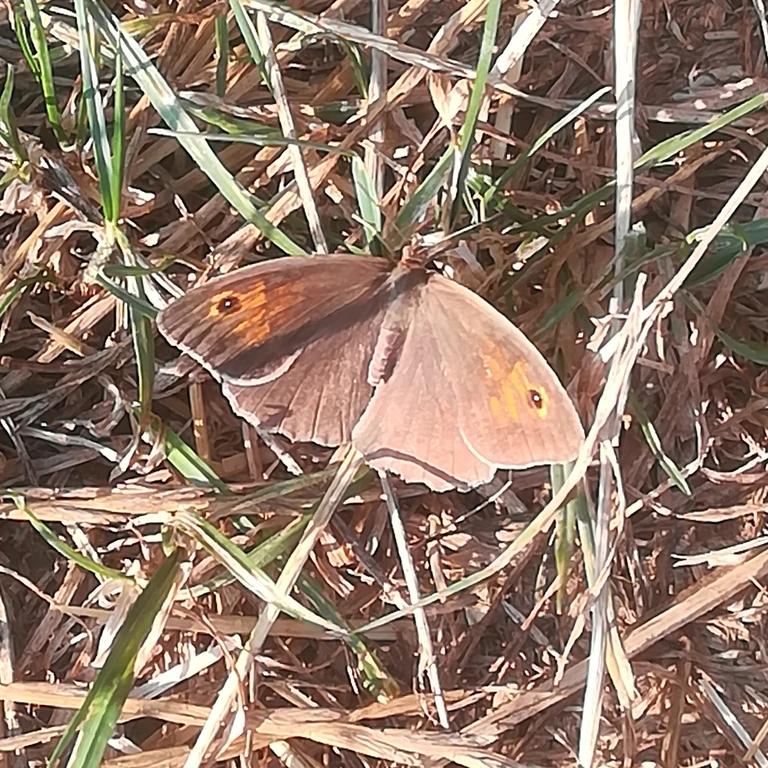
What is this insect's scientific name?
Maniola jurtina
